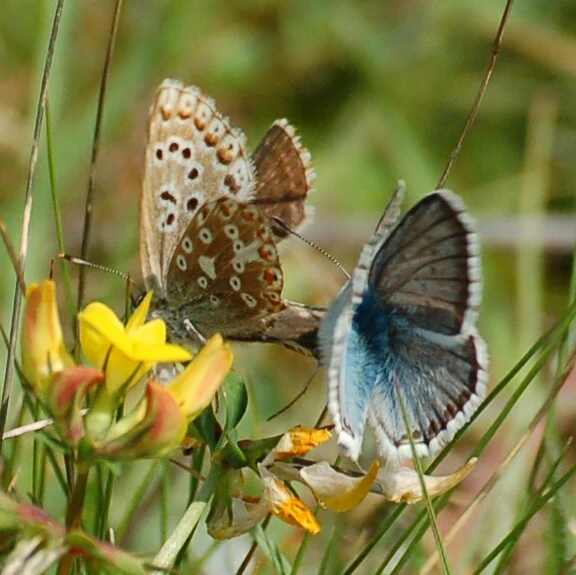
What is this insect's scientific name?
Lysandra coridon
